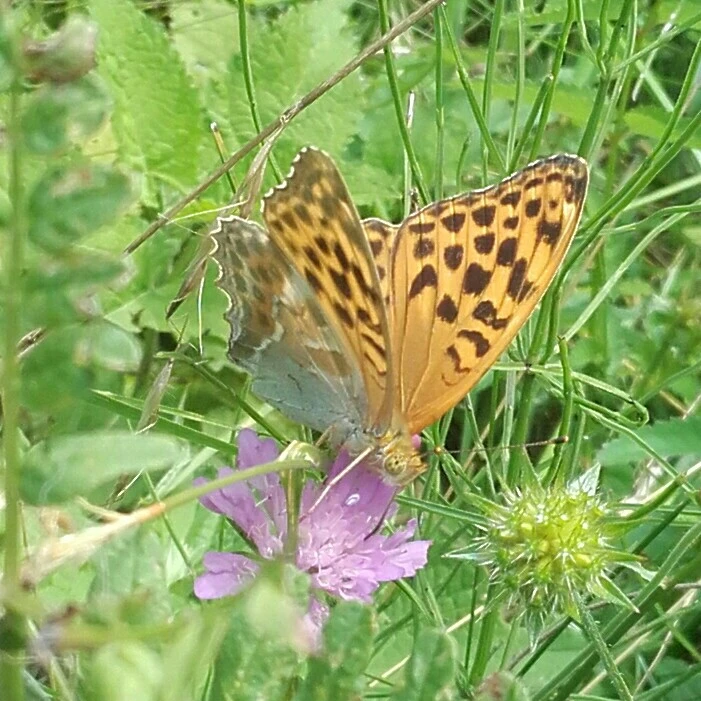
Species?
Argynnis paphia
